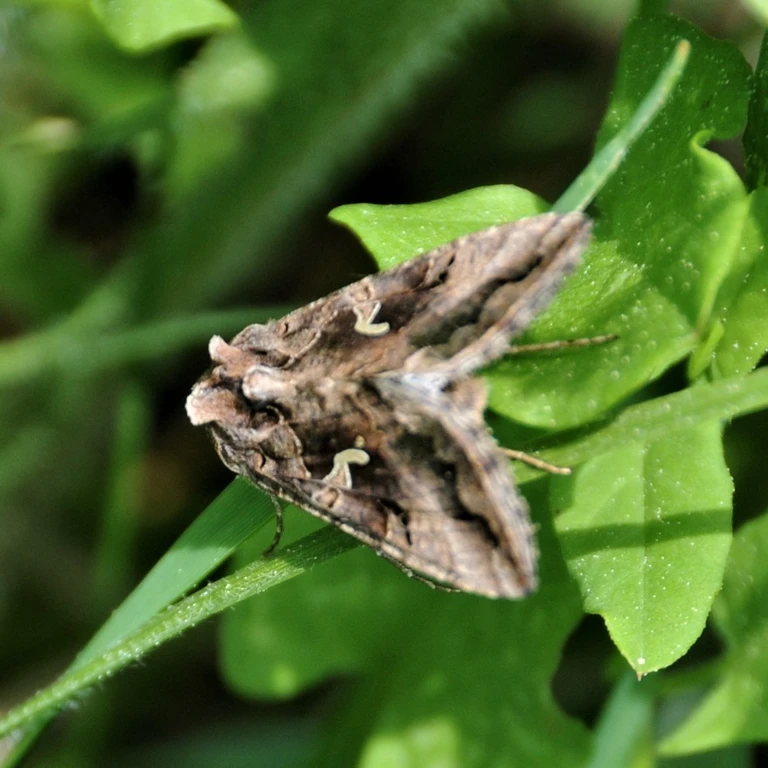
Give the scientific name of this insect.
Autographa gamma
